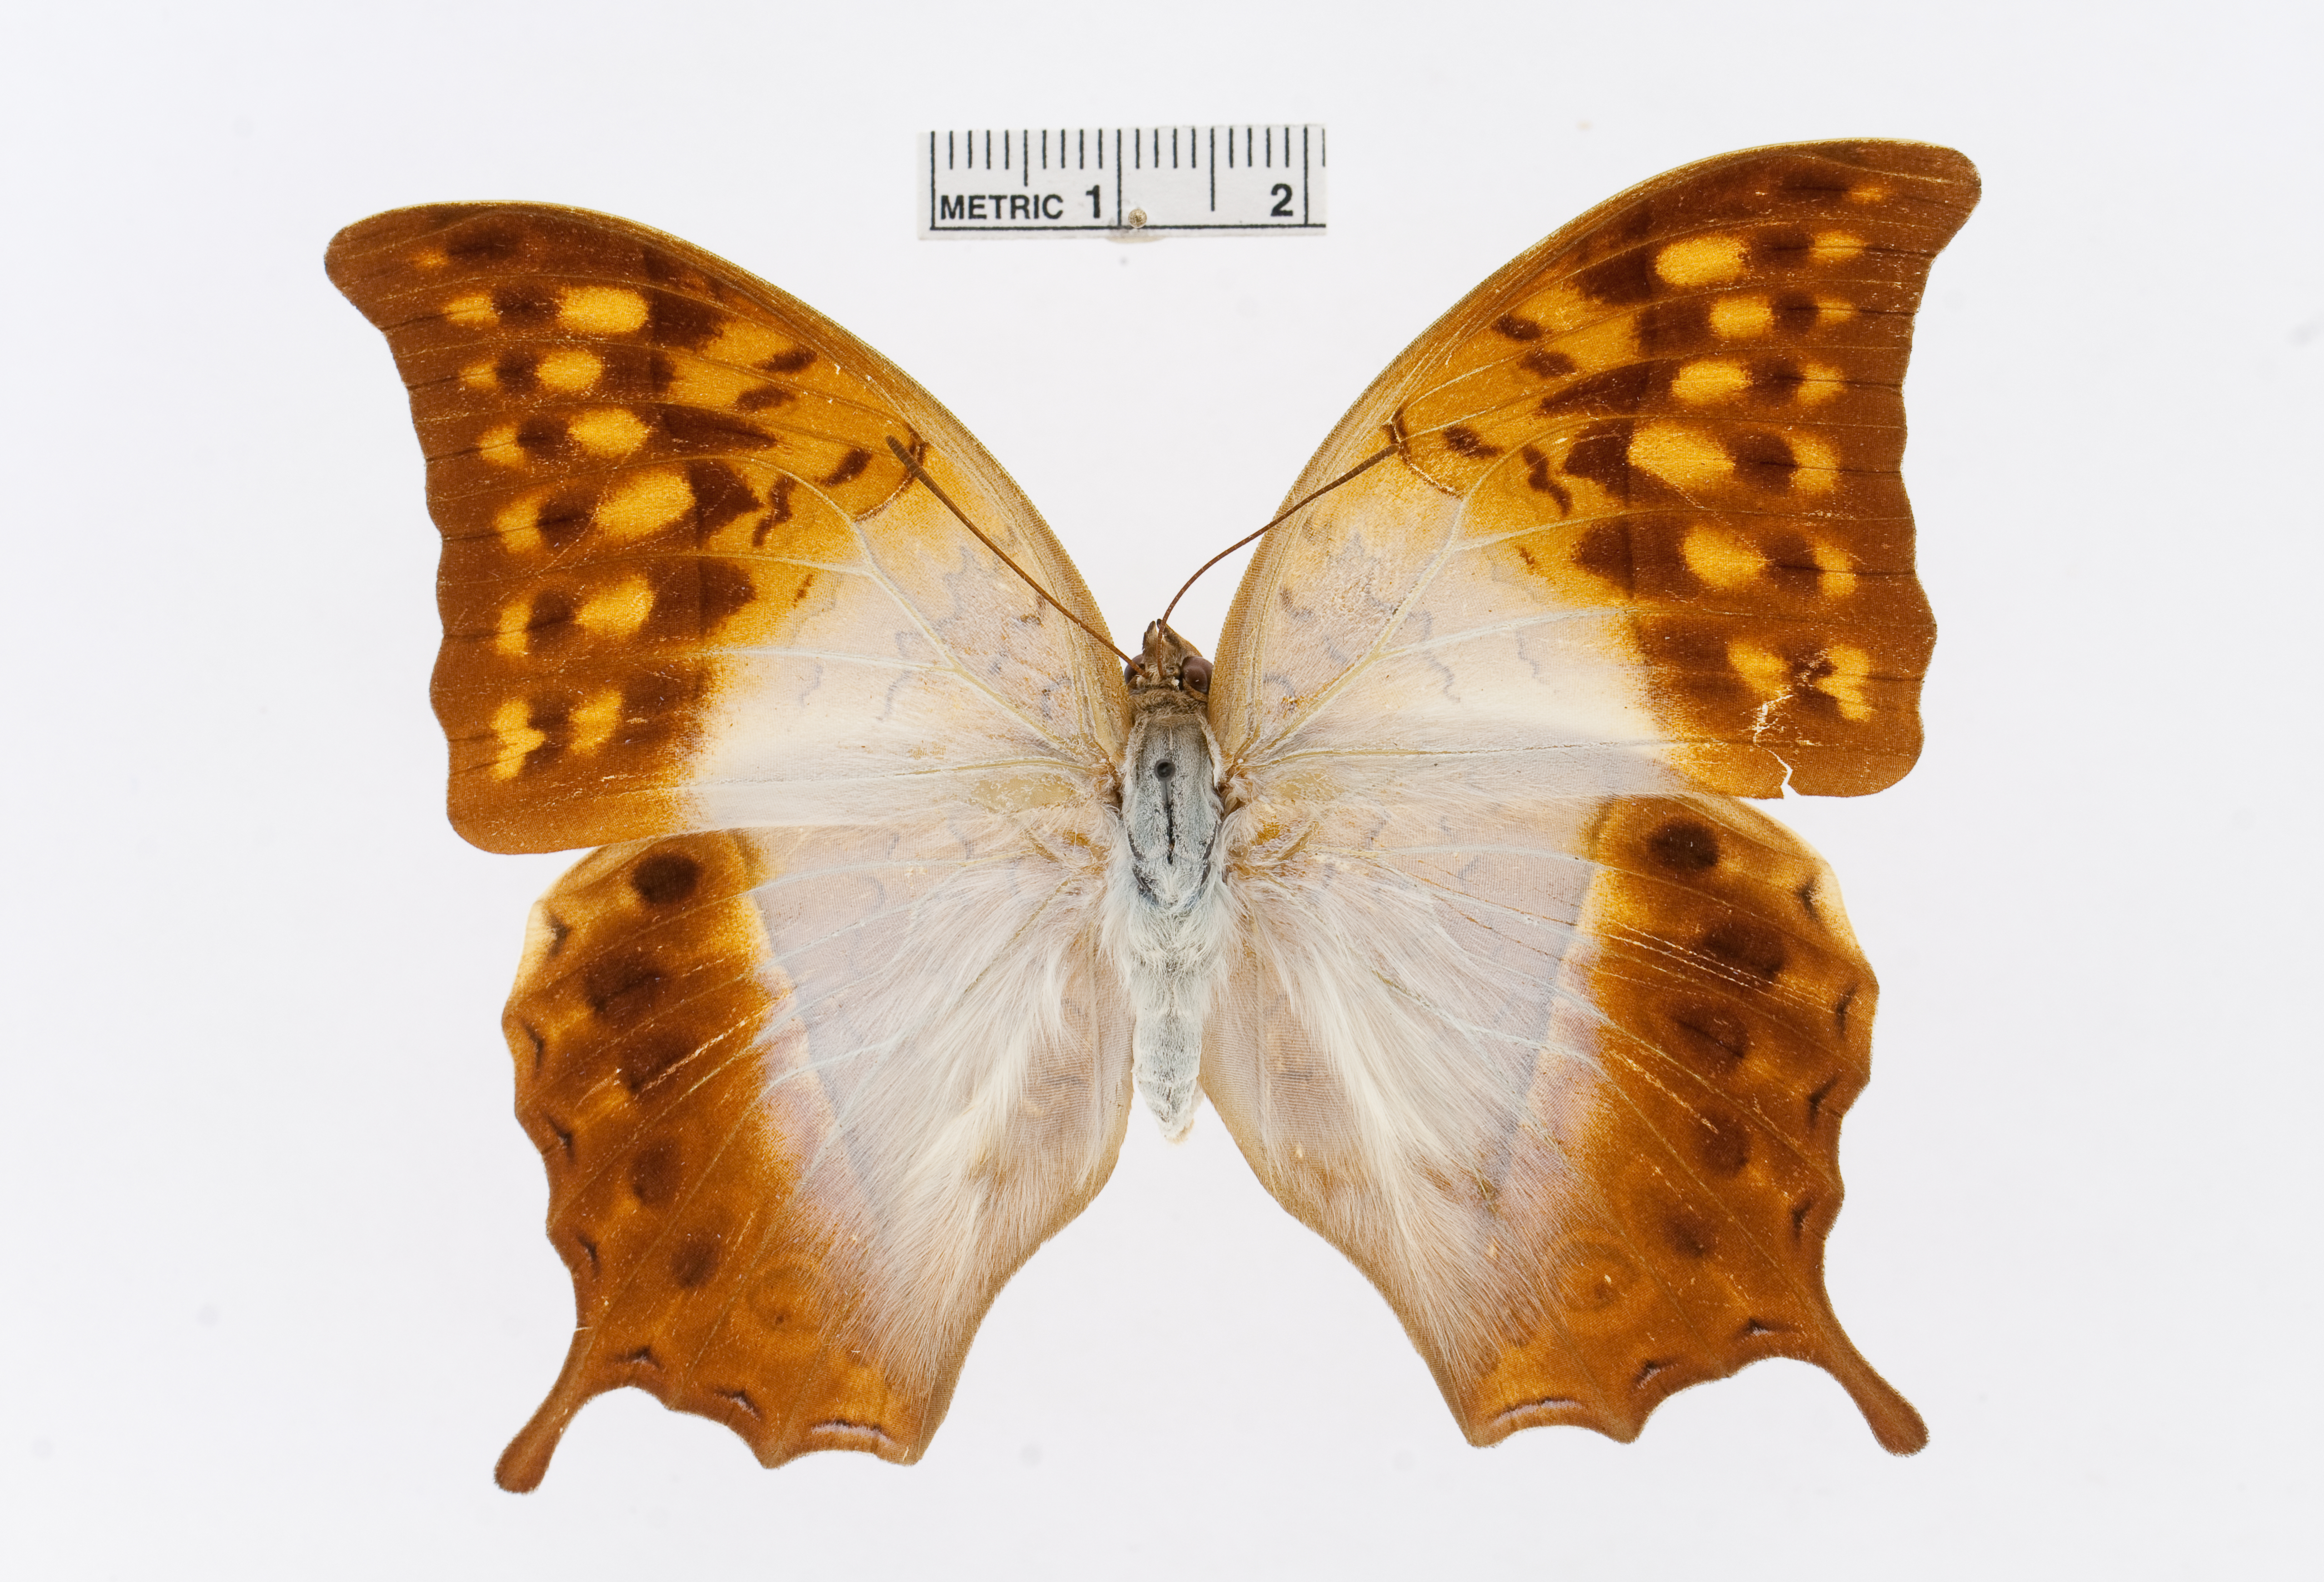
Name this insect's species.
Charaxes varanes
